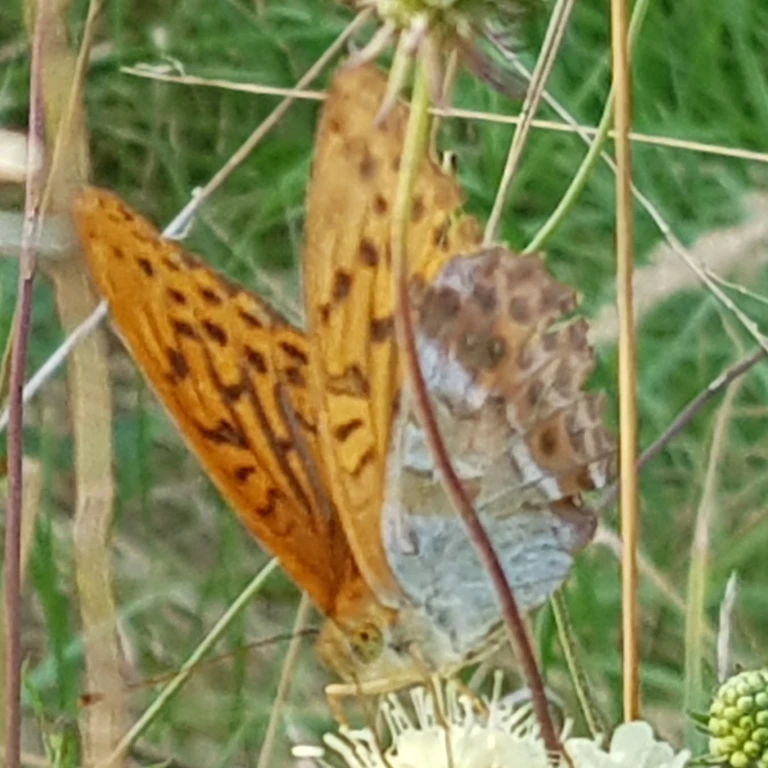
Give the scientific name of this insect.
Argynnis paphia
